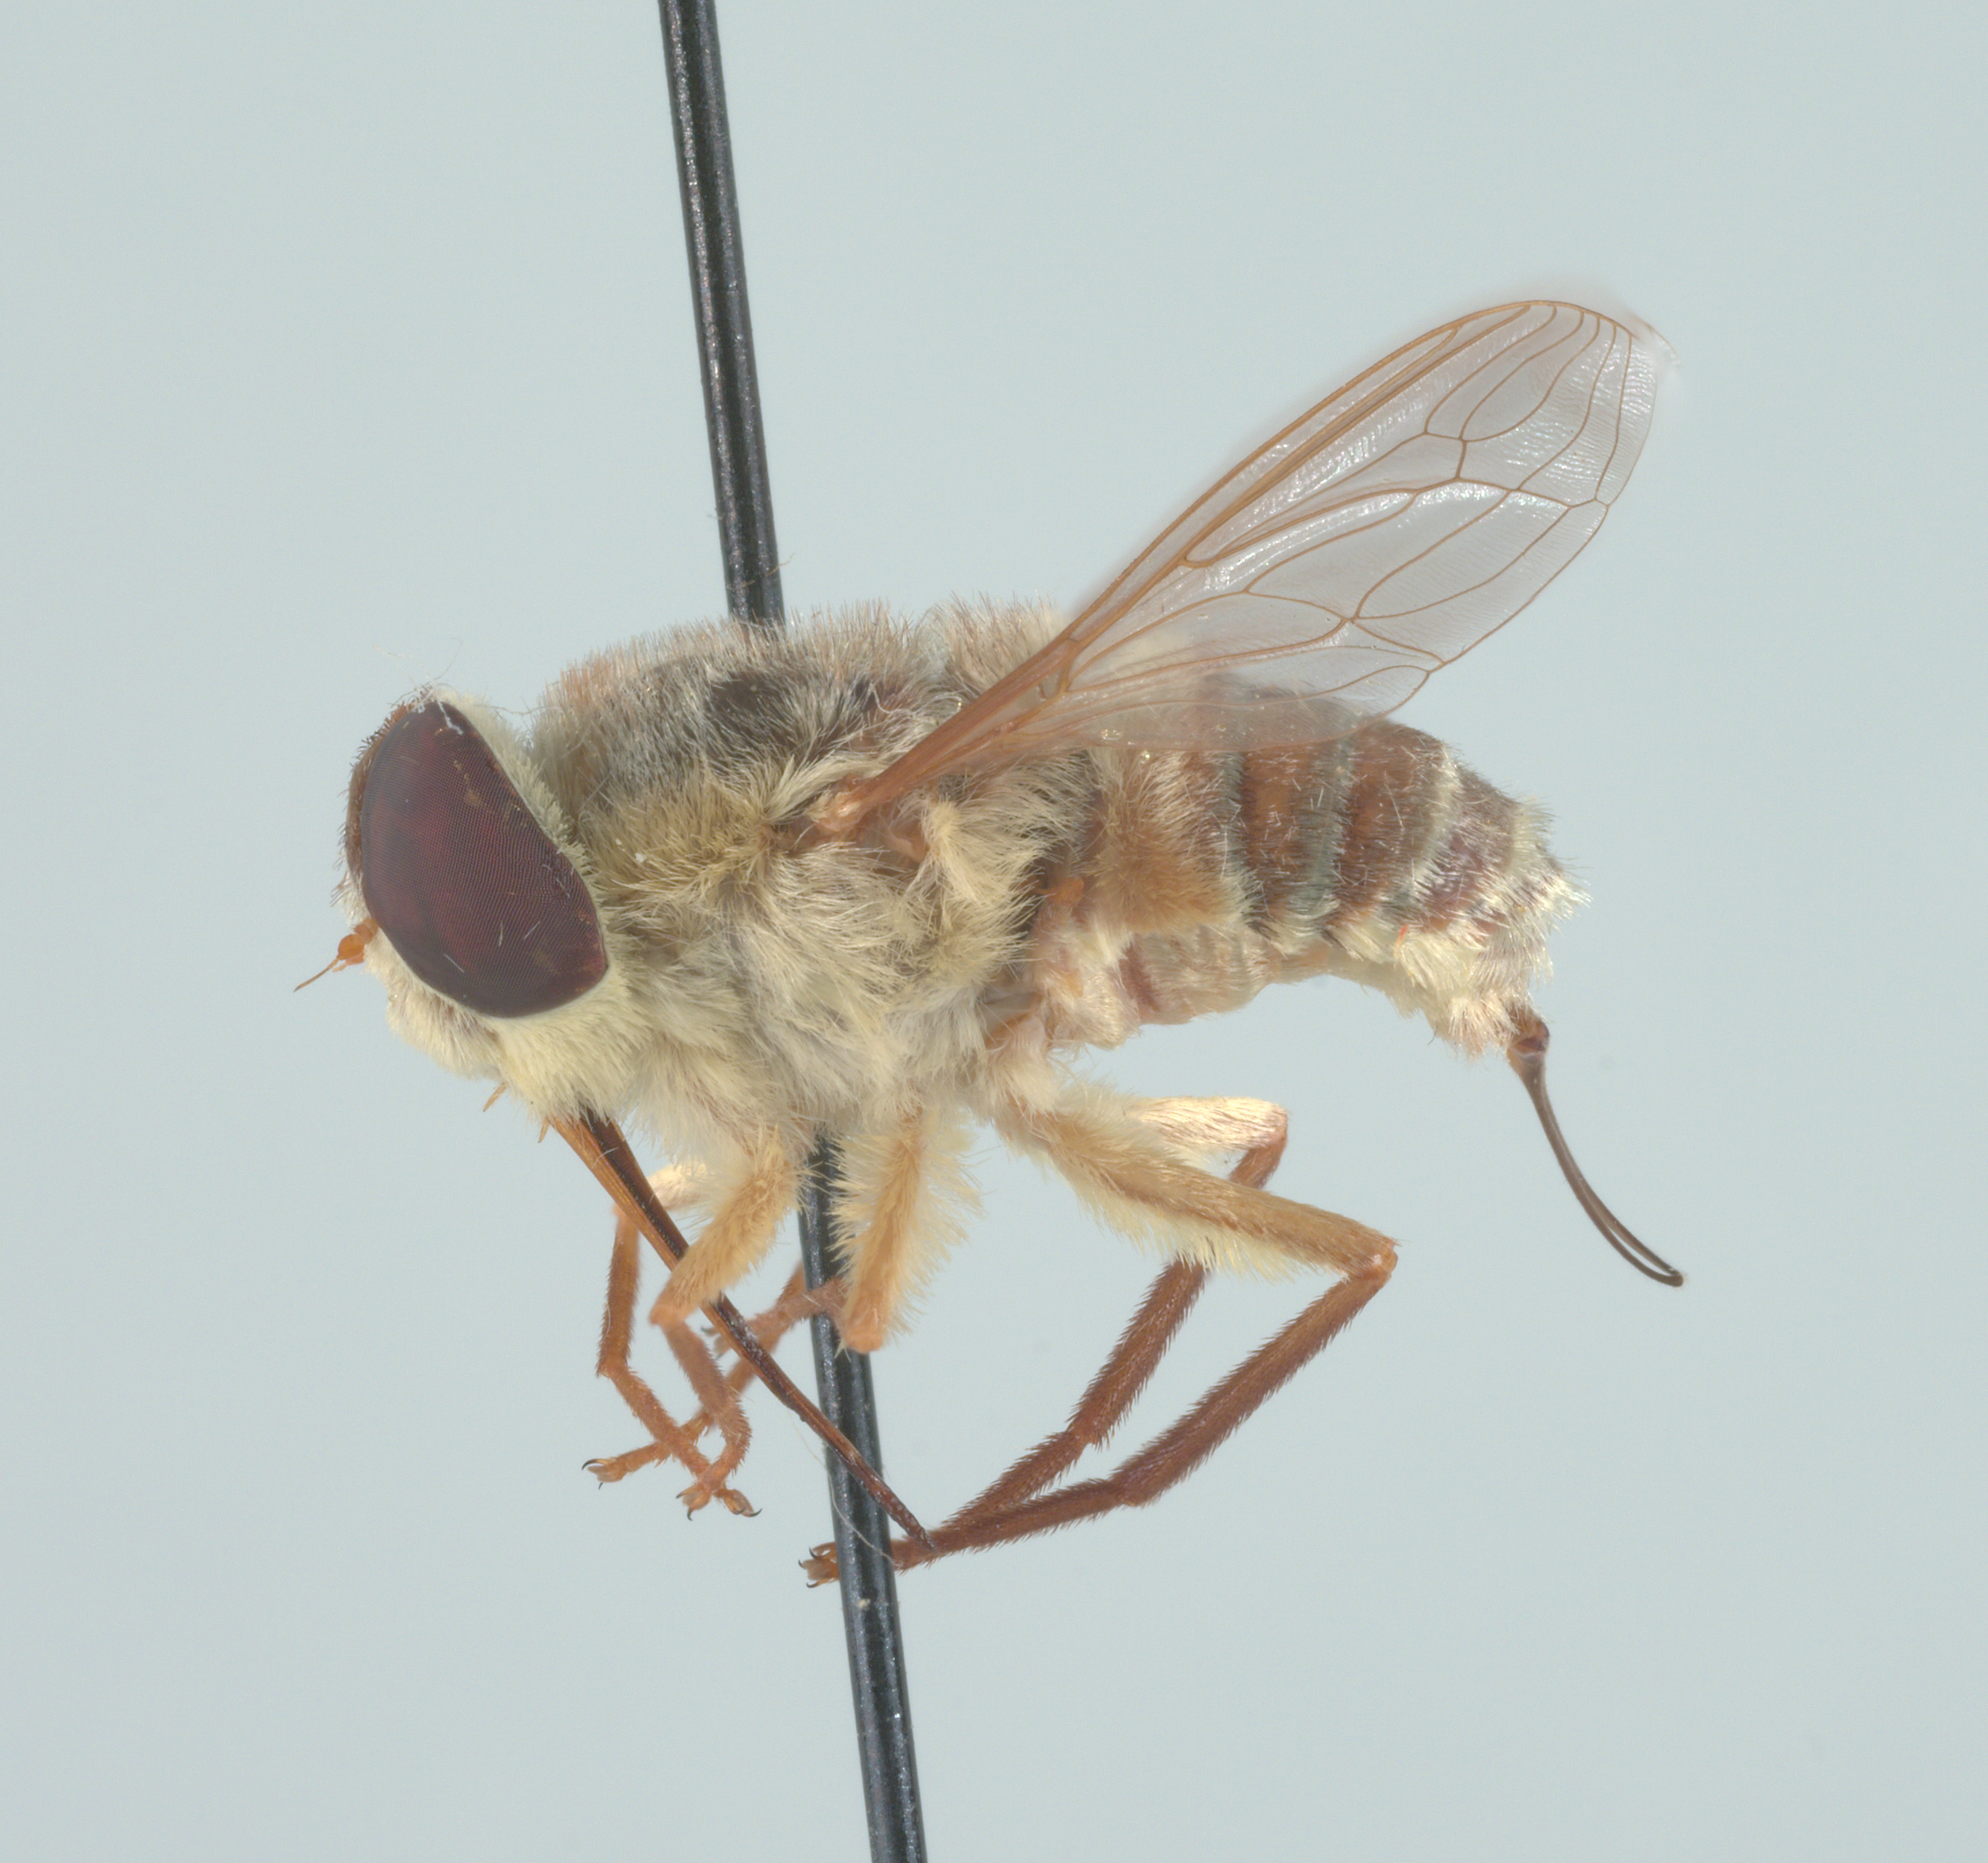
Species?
Neorhynchocephalus volaticus
